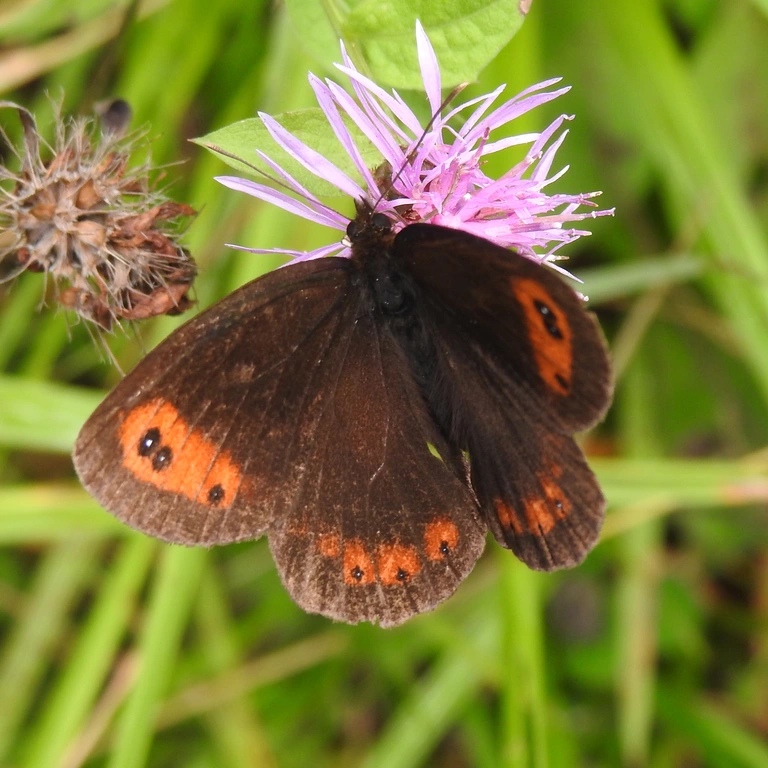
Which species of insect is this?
Erebia aethiops
